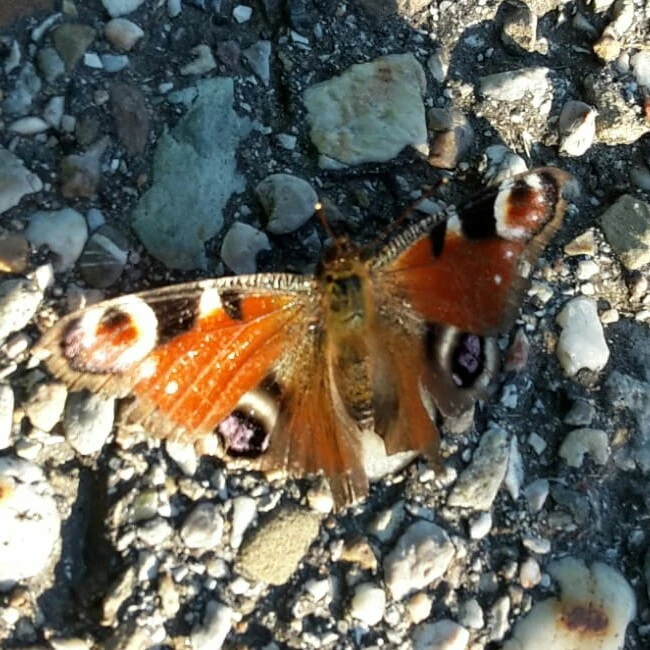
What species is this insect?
Aglais io
